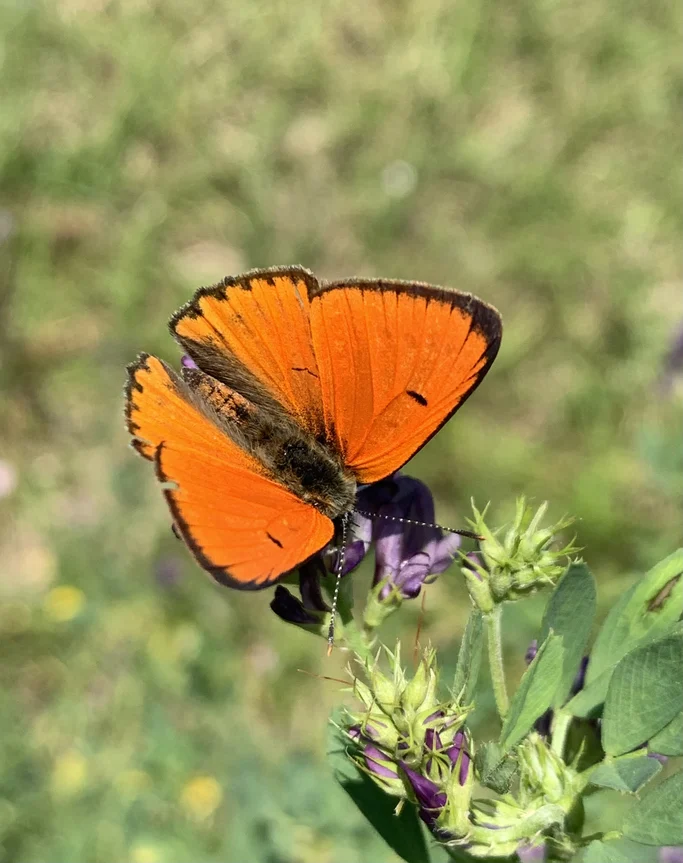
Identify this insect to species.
Lycaena dispar
